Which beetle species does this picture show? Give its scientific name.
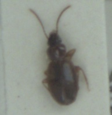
Trechus obtusus
